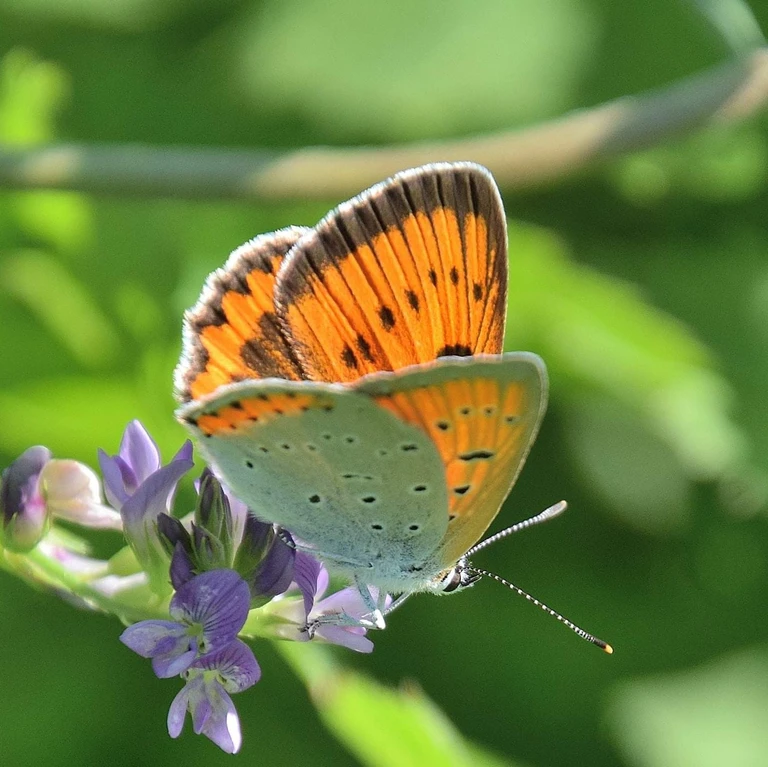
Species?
Lycaena dispar
